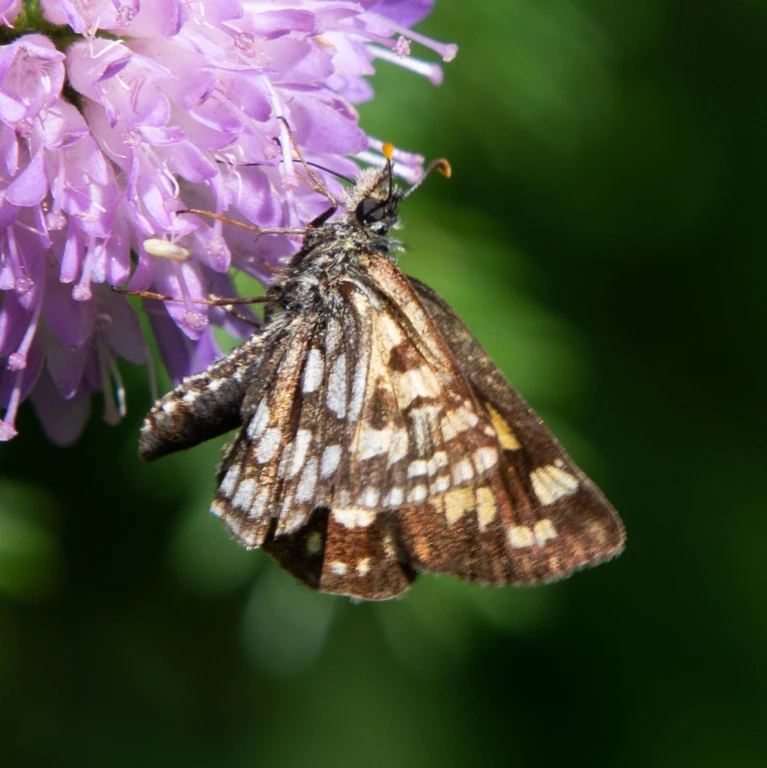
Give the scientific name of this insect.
Carterocephalus palaemon
